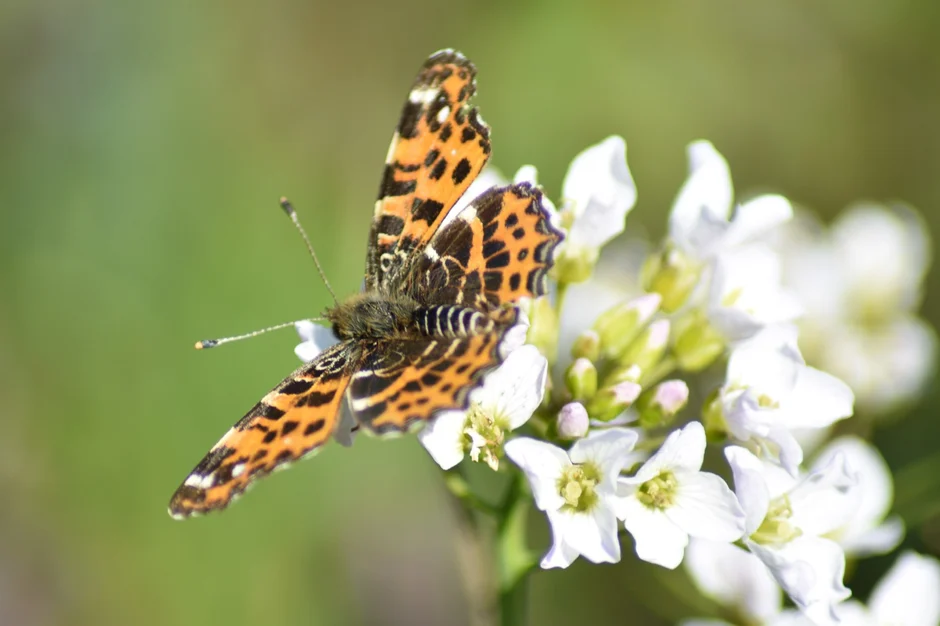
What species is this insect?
Araschnia levana
